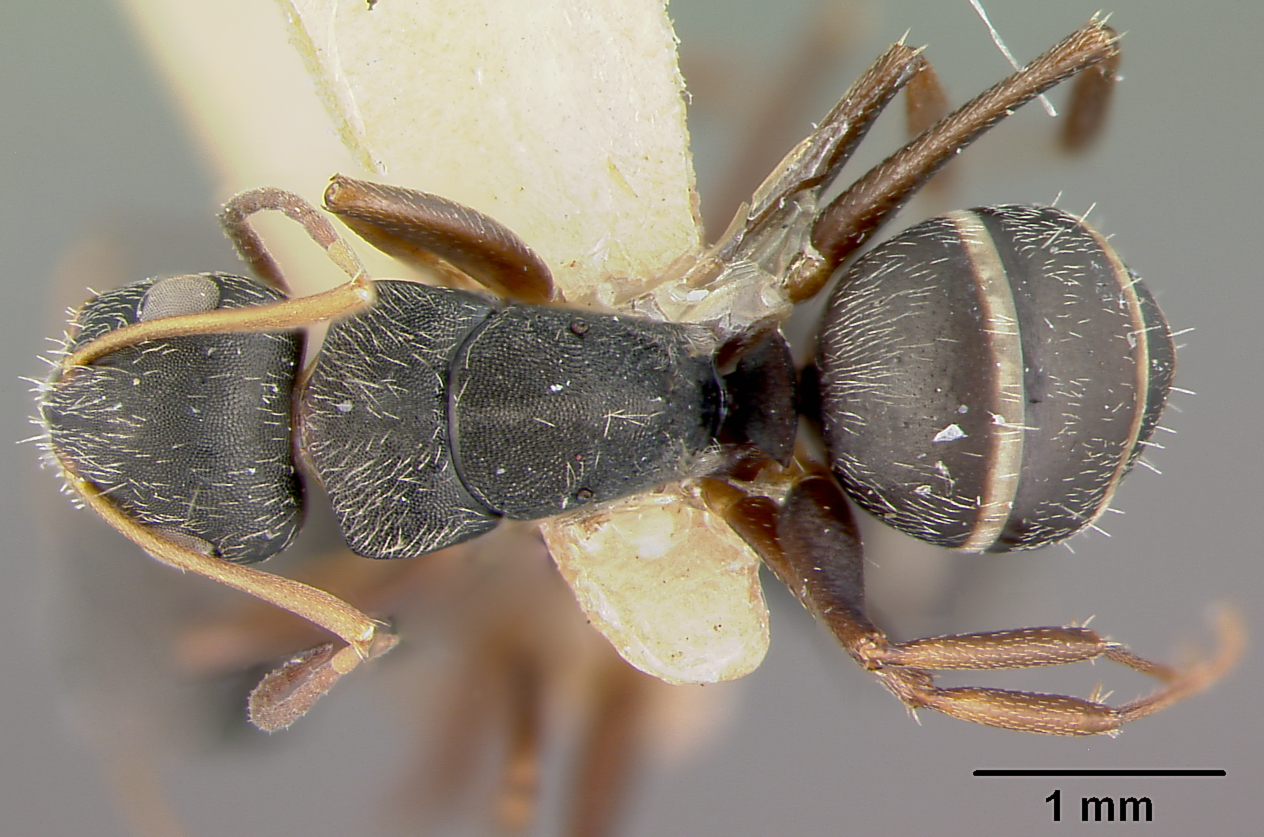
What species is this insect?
Camponotus linnaei
